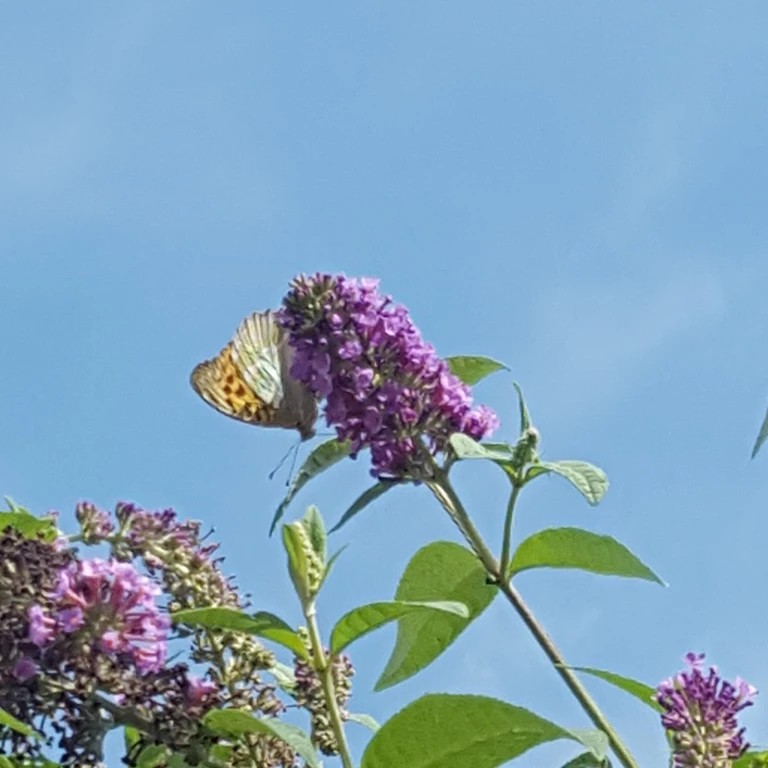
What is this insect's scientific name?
Argynnis paphia
